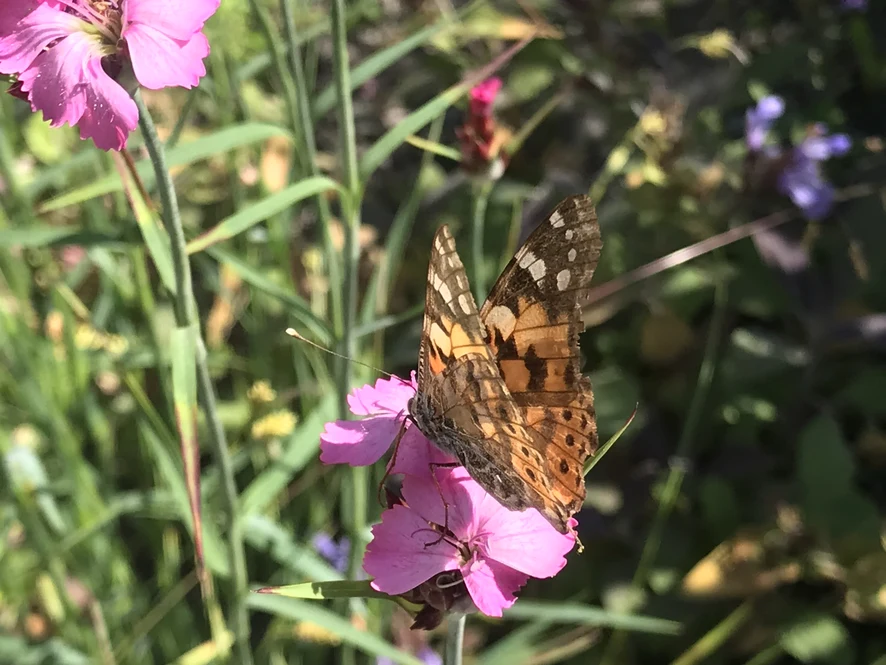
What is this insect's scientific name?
Vanessa cardui
